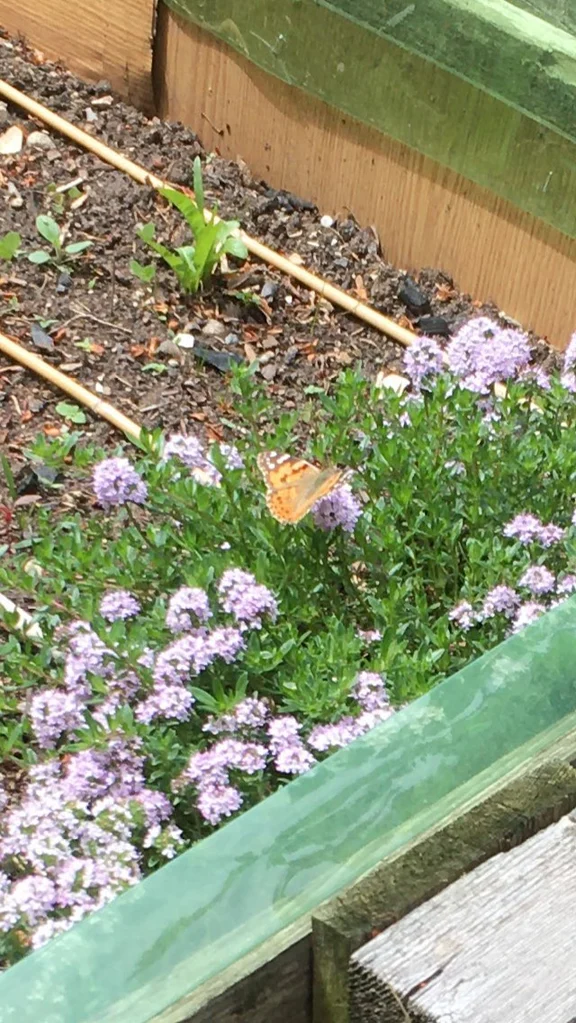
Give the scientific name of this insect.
Vanessa cardui
